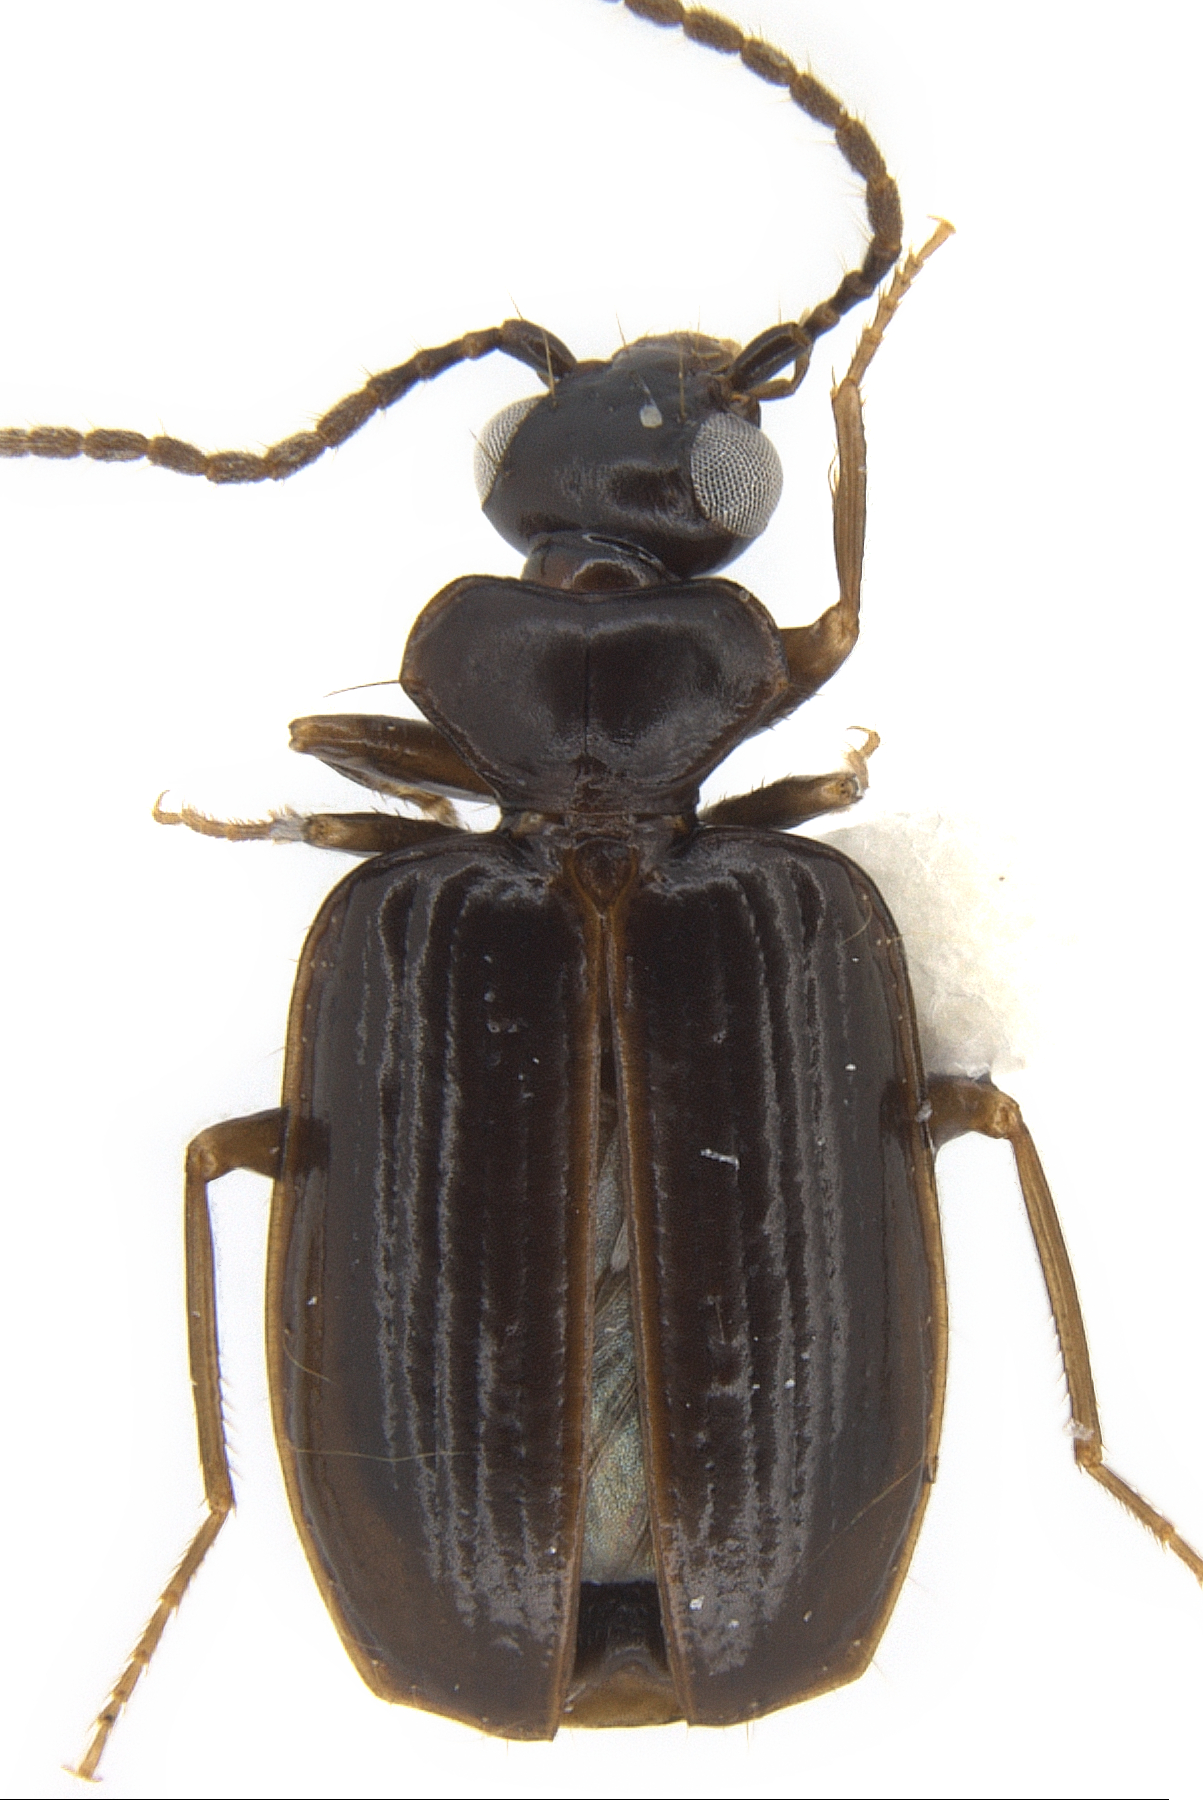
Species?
Pentagonica flavipes
